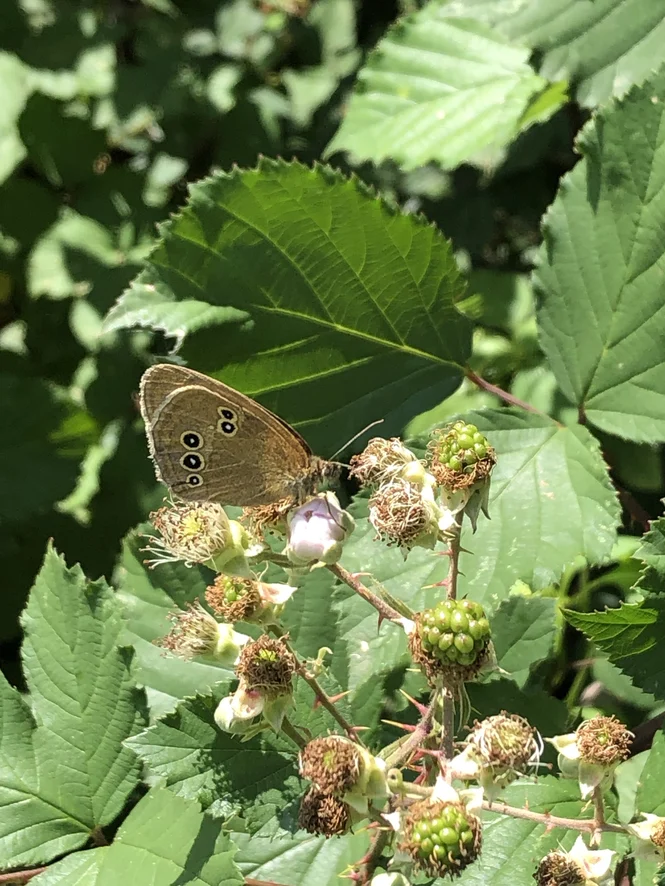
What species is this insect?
Aphantopus hyperantus
